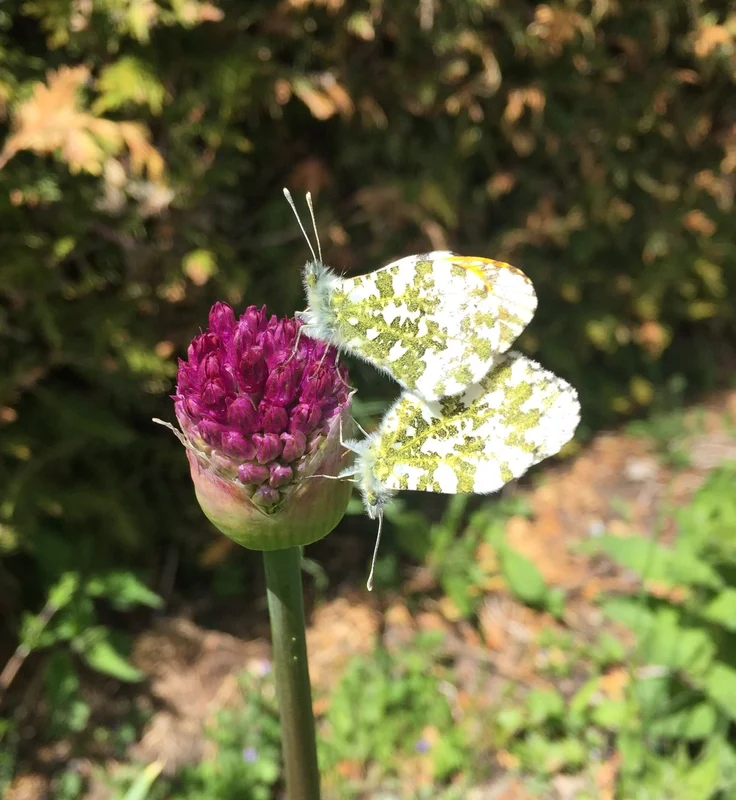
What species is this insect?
Anthocharis cardamines
